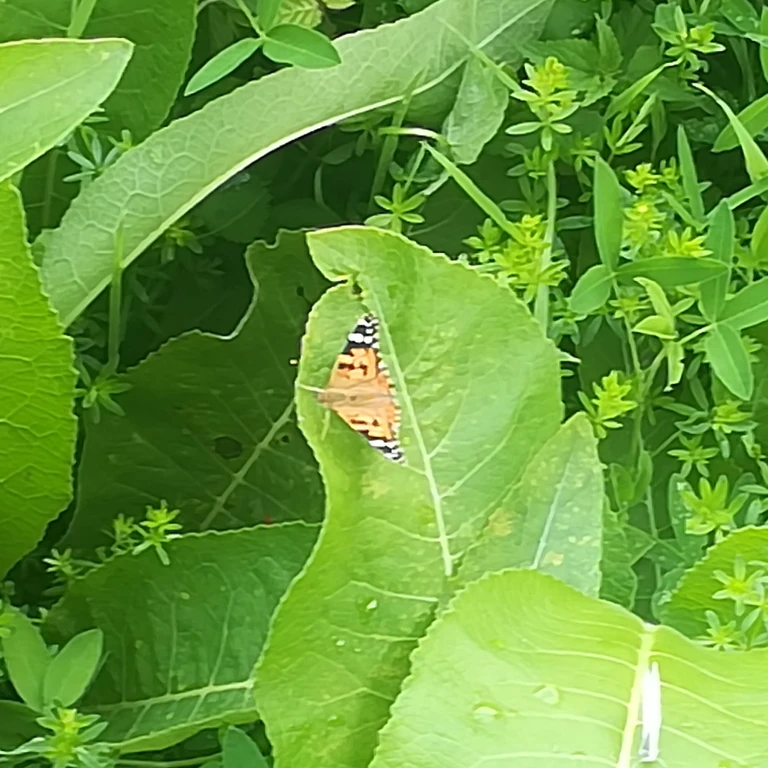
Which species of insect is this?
Vanessa cardui
